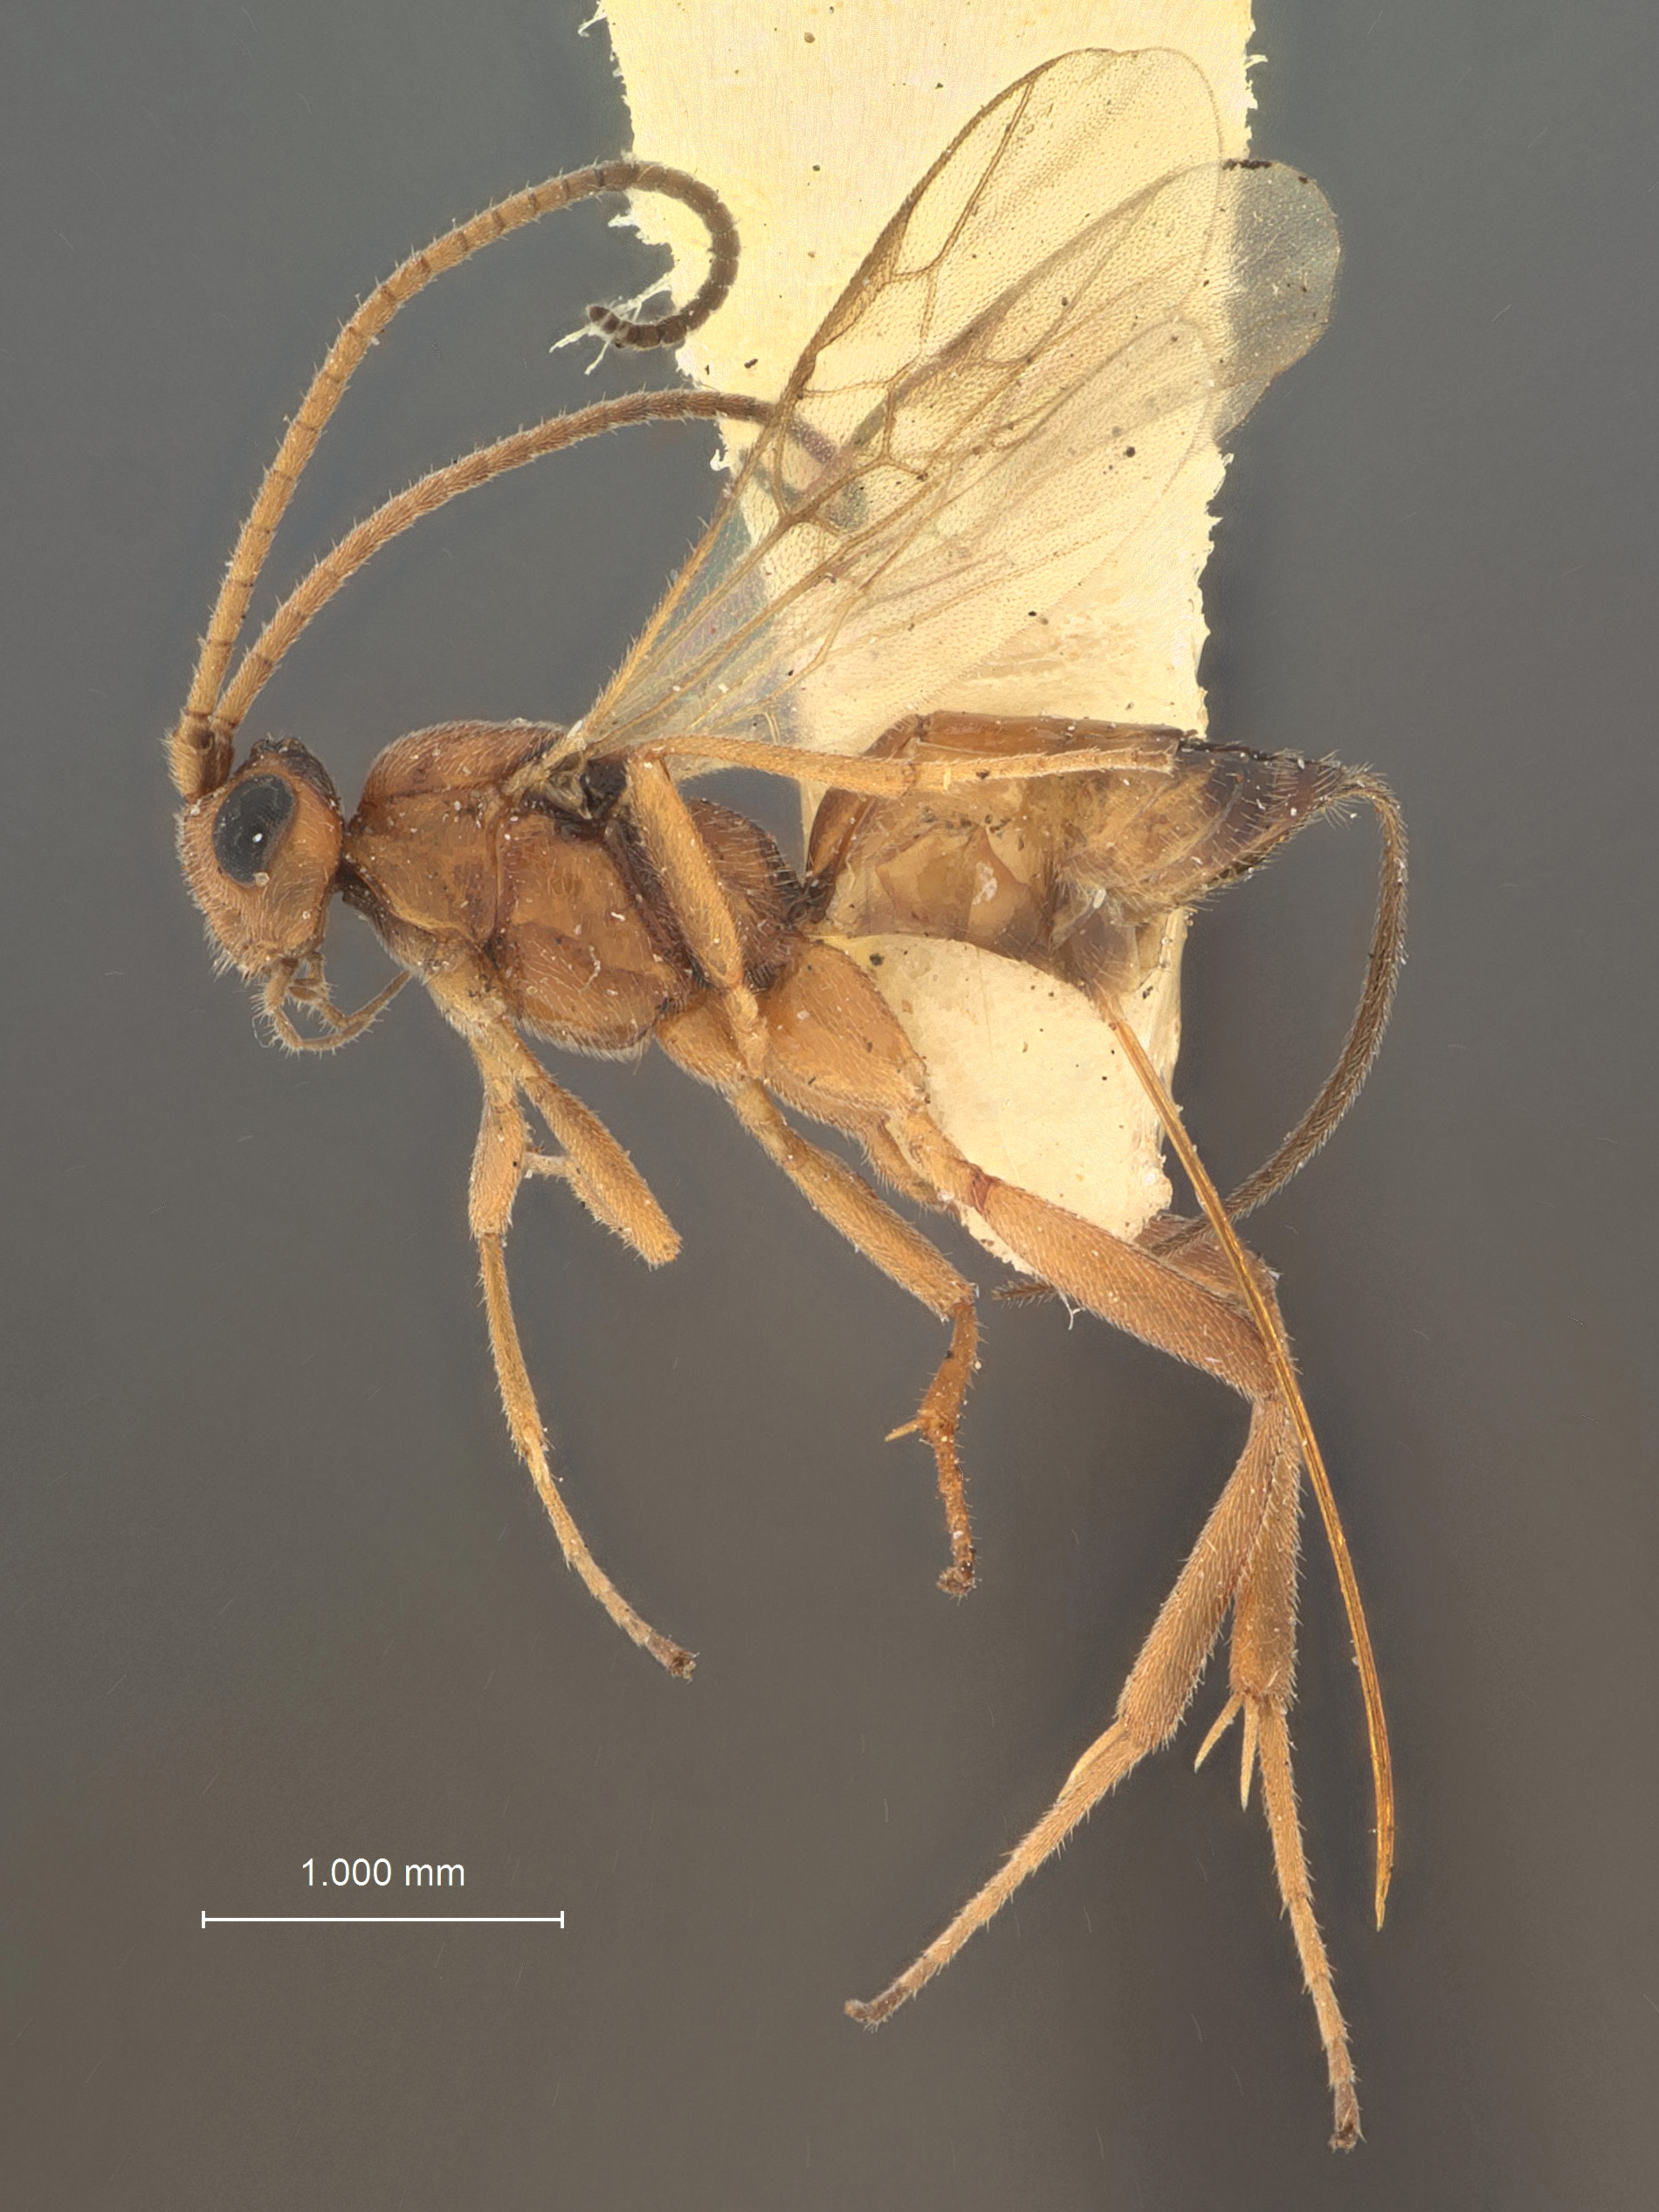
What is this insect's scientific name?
Orgilus inopinus
